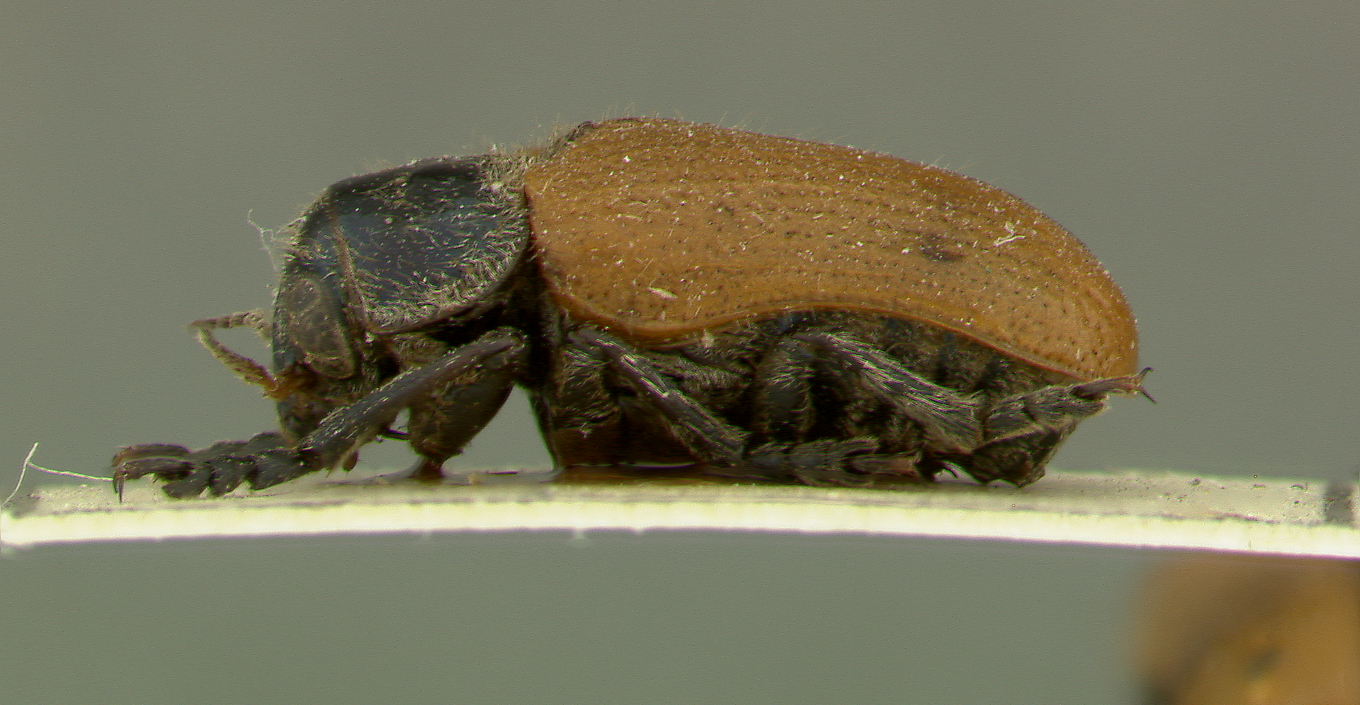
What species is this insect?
Epimela indica
